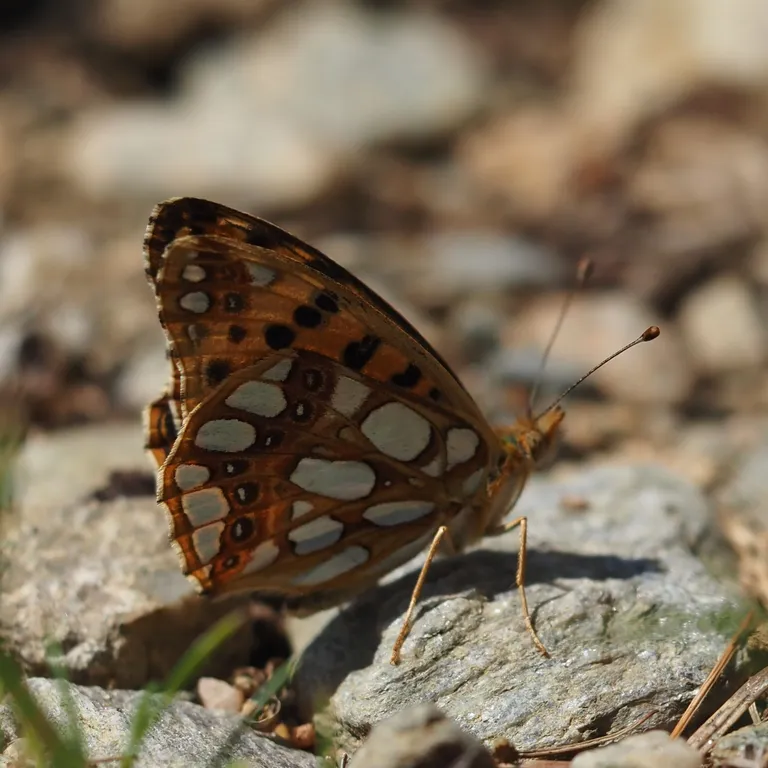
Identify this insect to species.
Issoria lathonia
